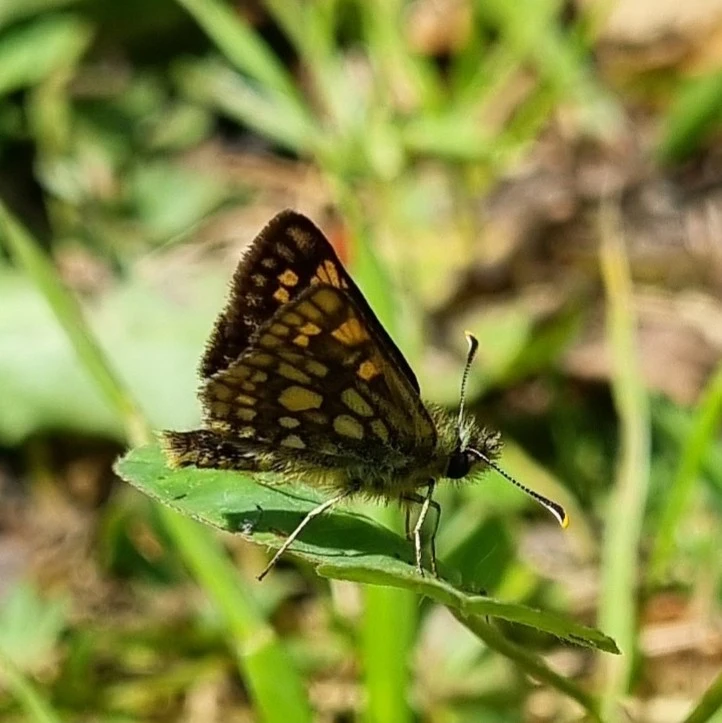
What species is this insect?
Carterocephalus palaemon
